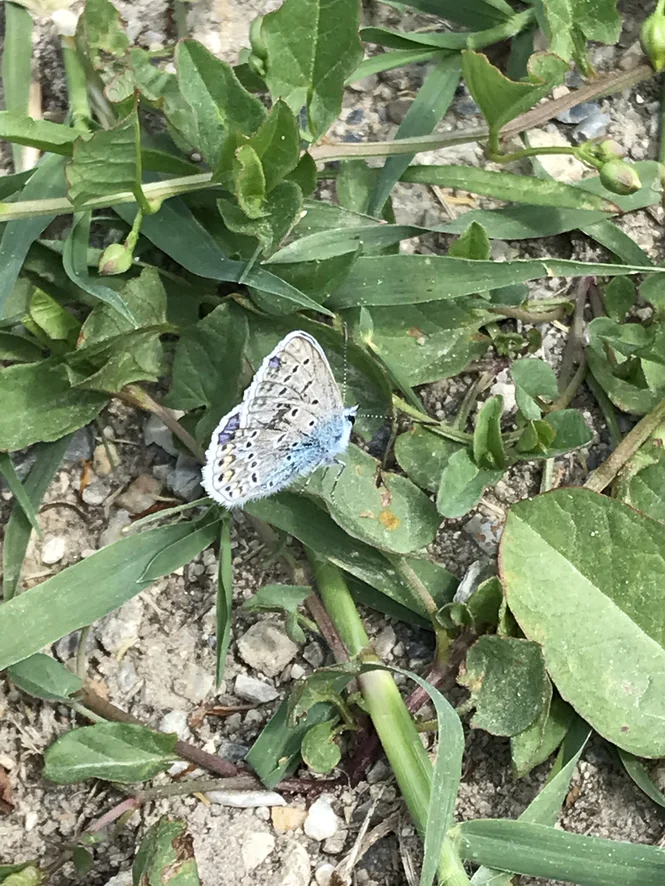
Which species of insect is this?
Polyommatus icarus
